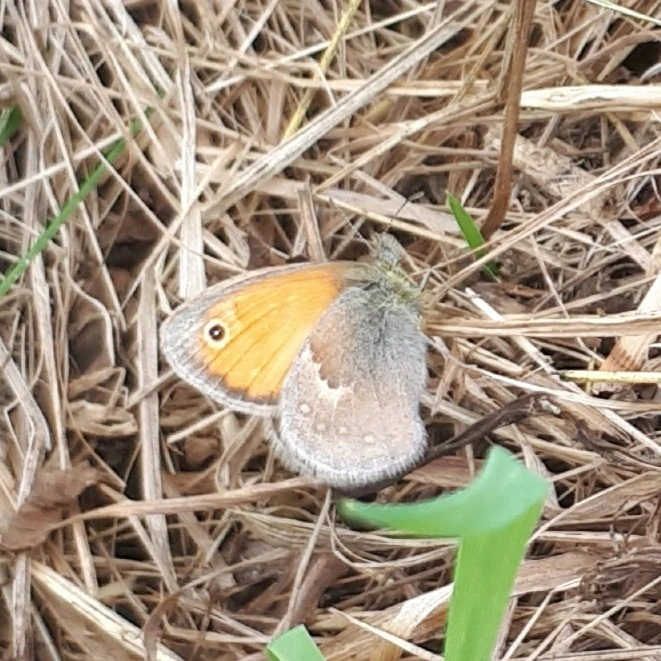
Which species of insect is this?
Coenonympha pamphilus
